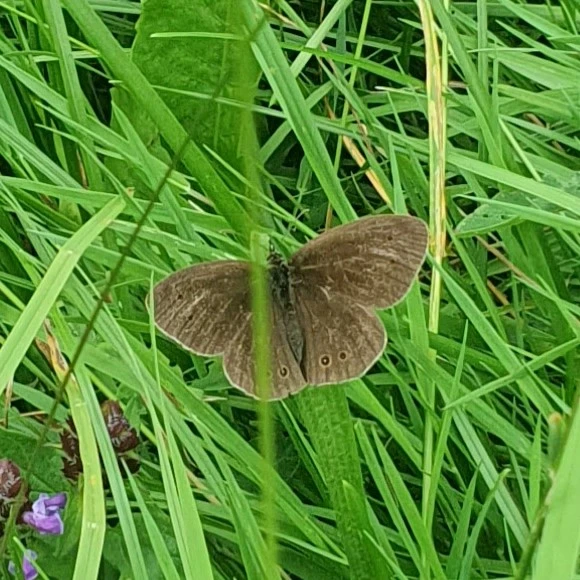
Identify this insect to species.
Aphantopus hyperantus
